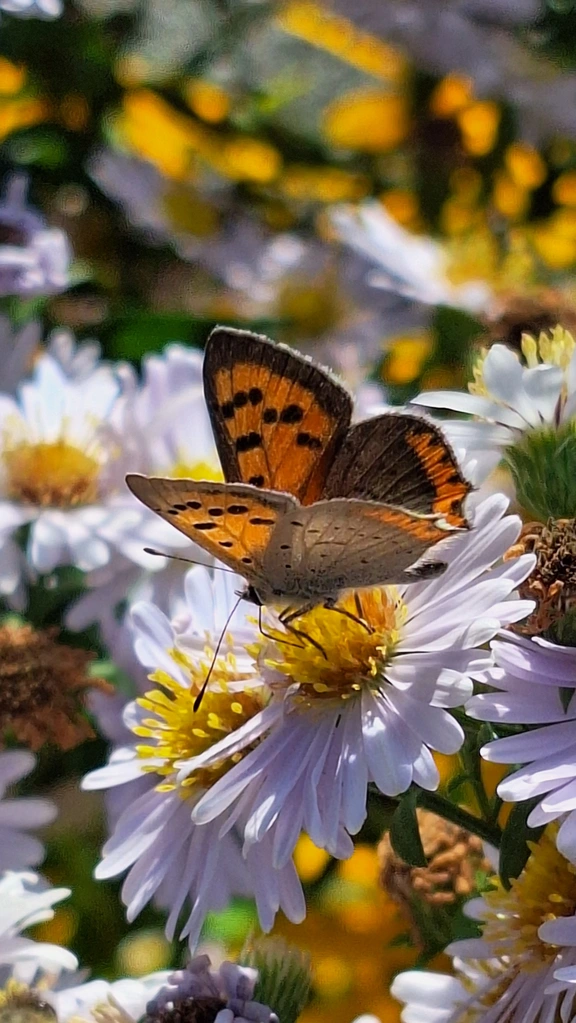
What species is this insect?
Lycaena phlaeas
